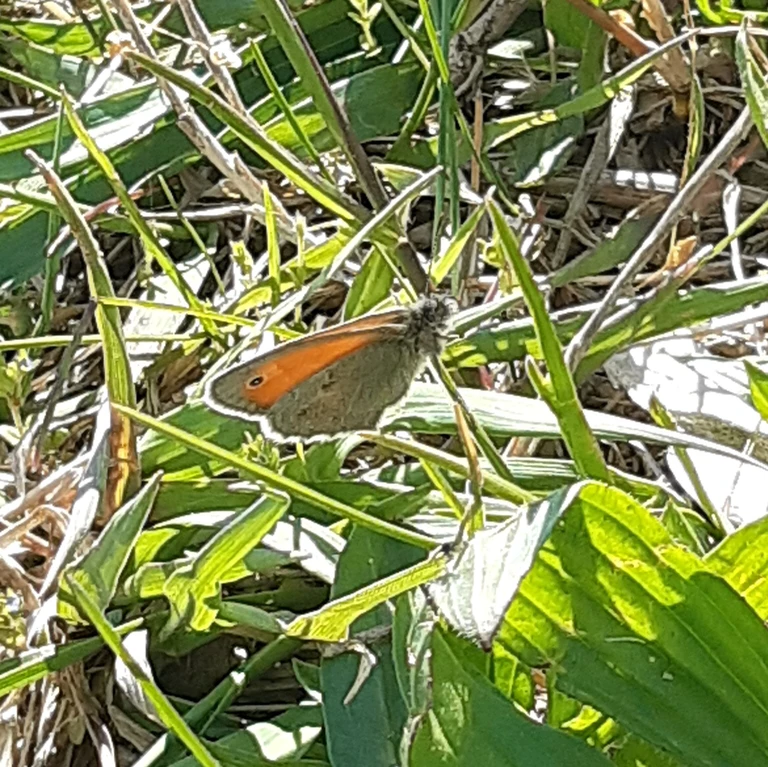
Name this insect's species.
Coenonympha pamphilus
